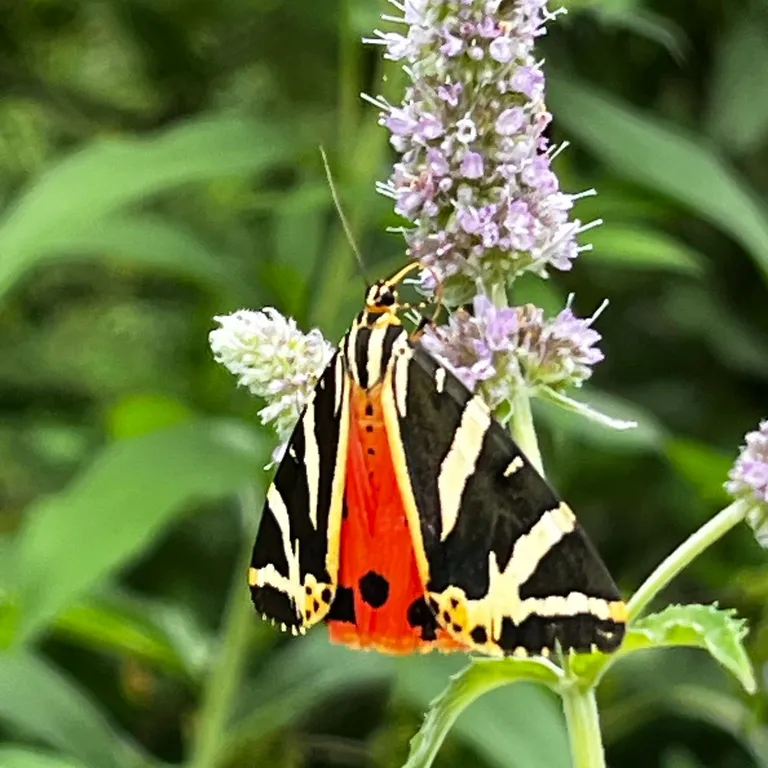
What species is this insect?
Euplagia quadripunctaria
